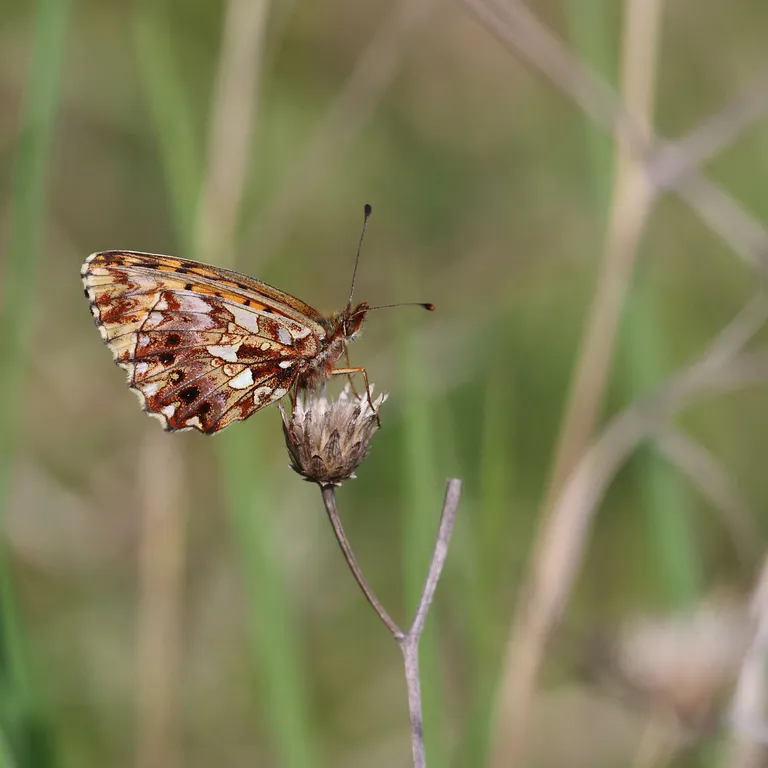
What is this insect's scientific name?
Boloria dia
